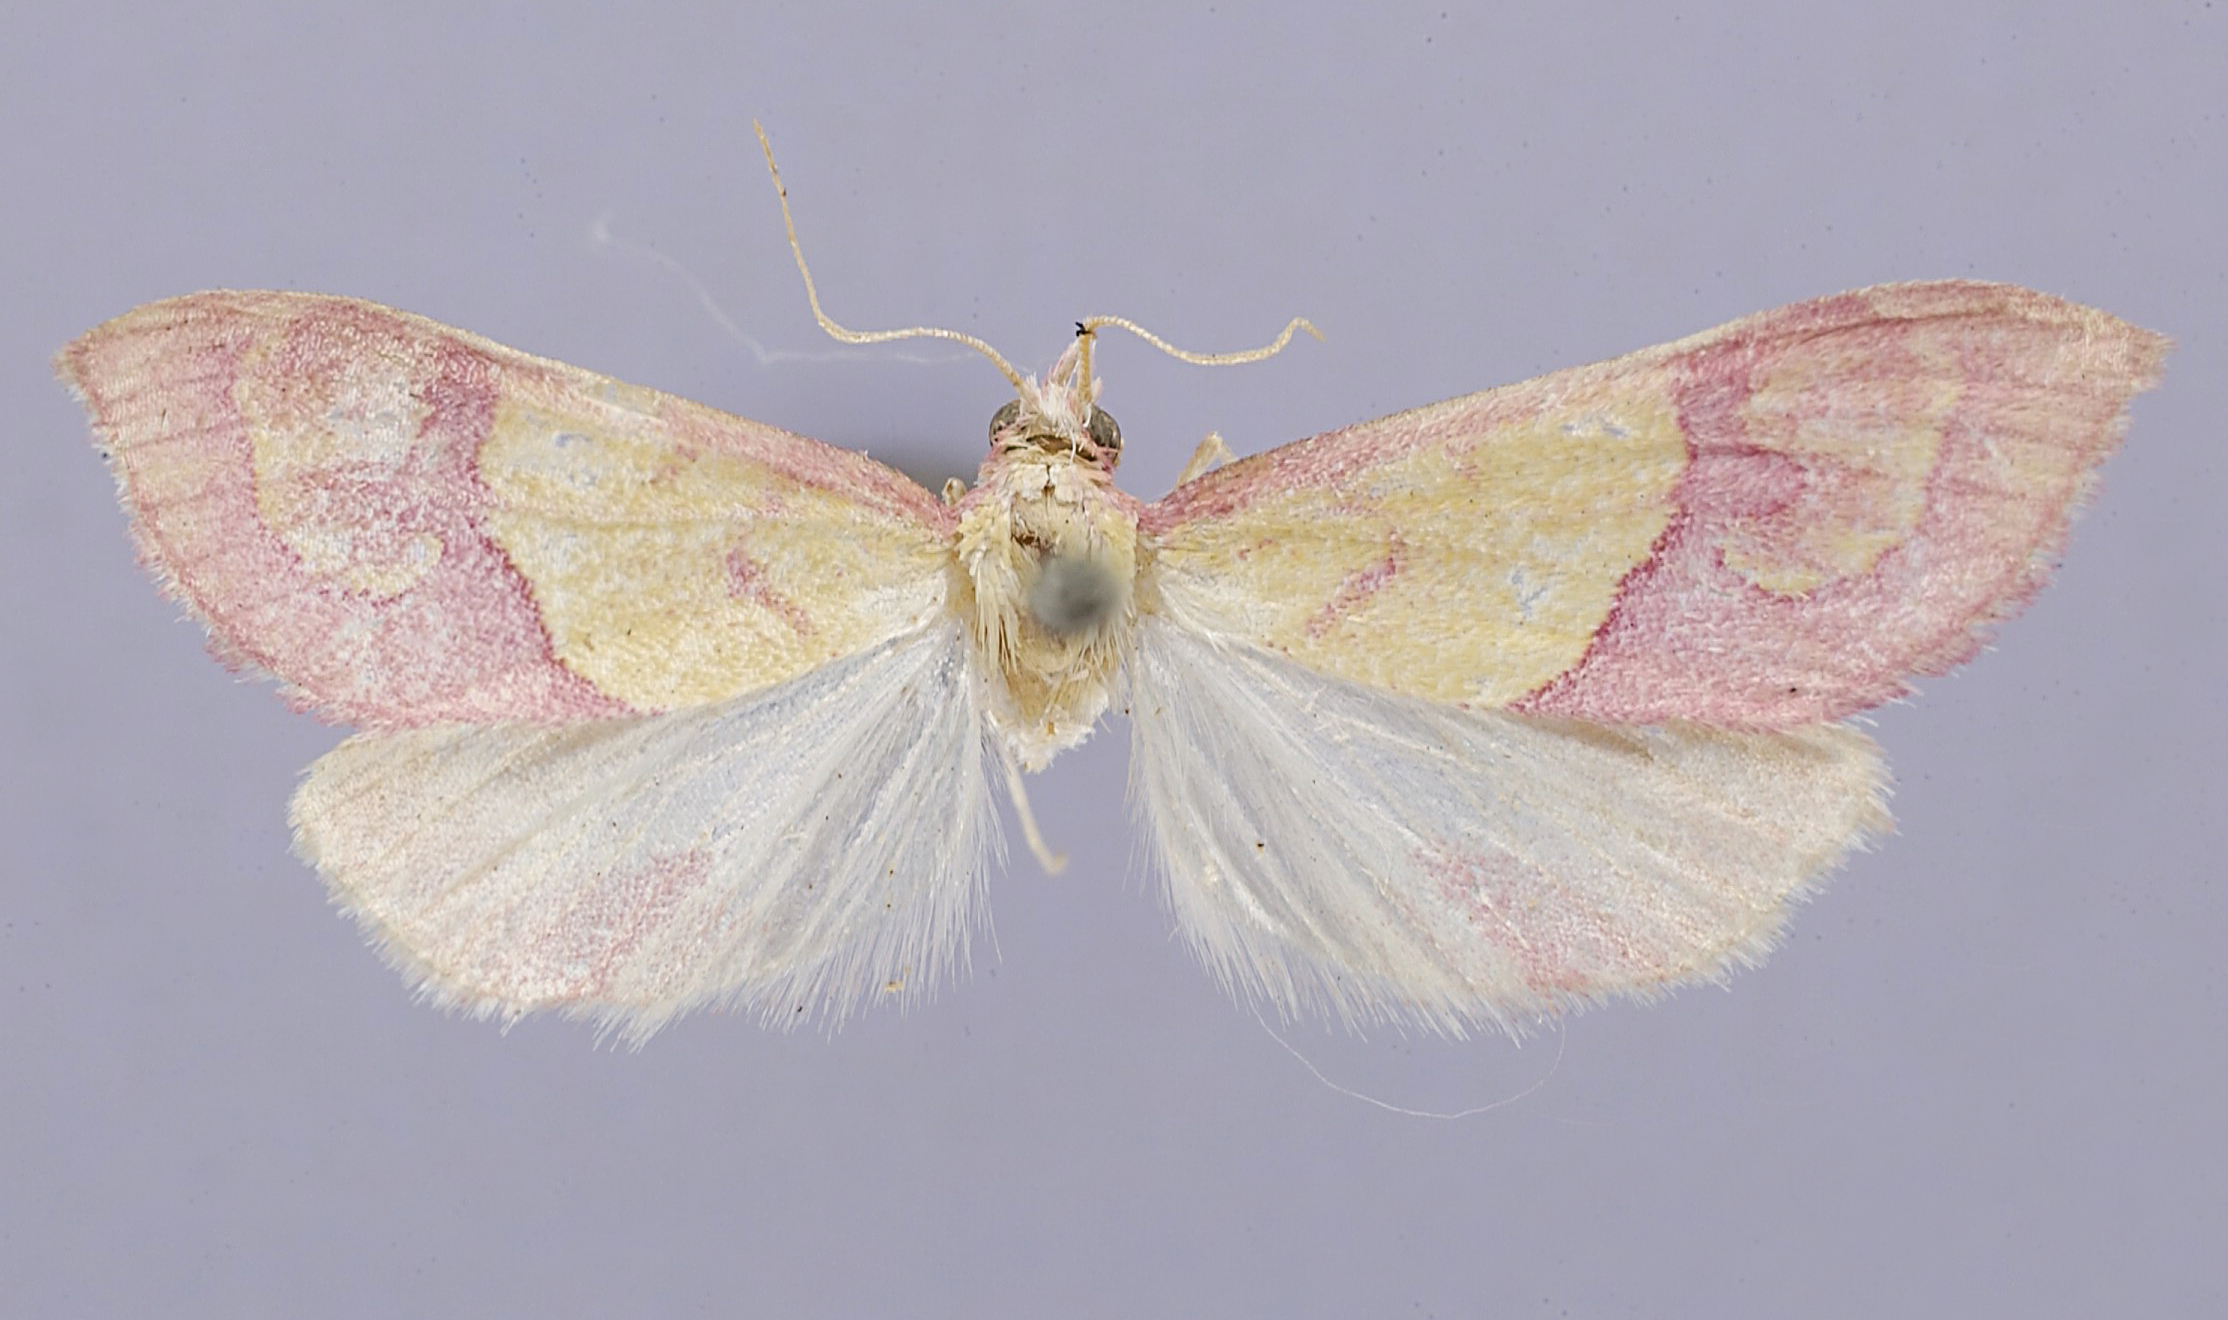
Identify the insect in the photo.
Ischnurges perpulchralis
